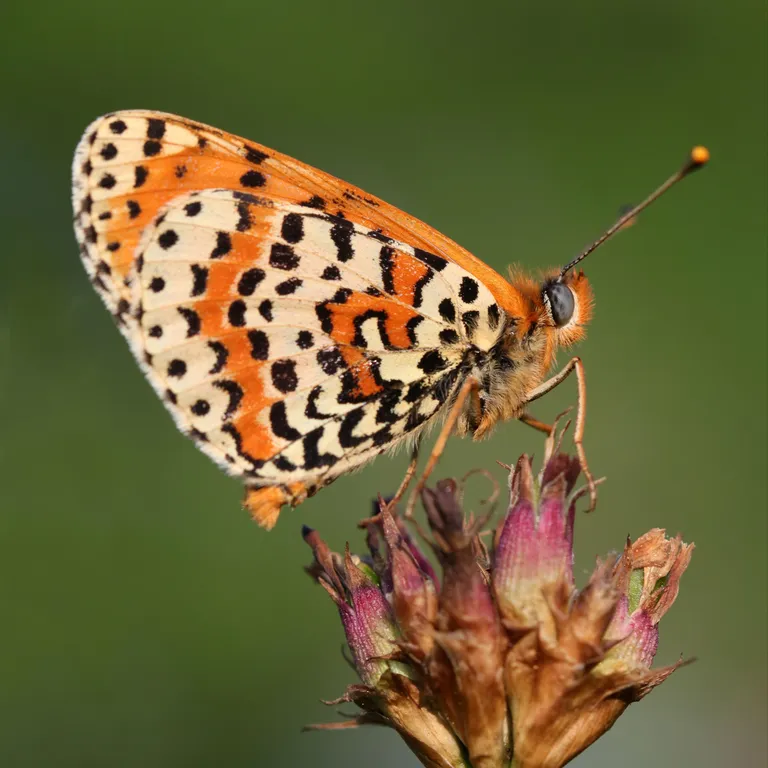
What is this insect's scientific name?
Melitaea didyma
